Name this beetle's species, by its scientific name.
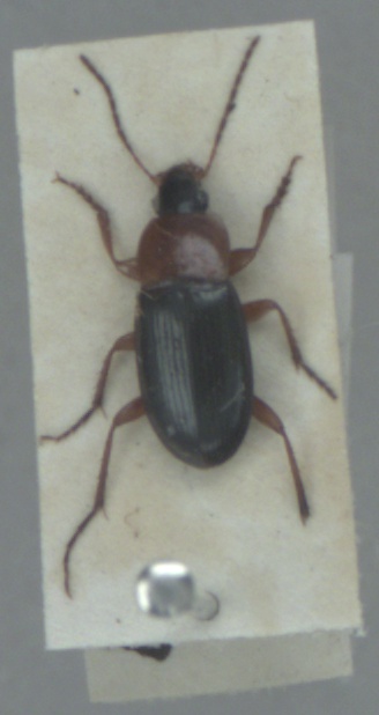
Calathus melanocephalus
